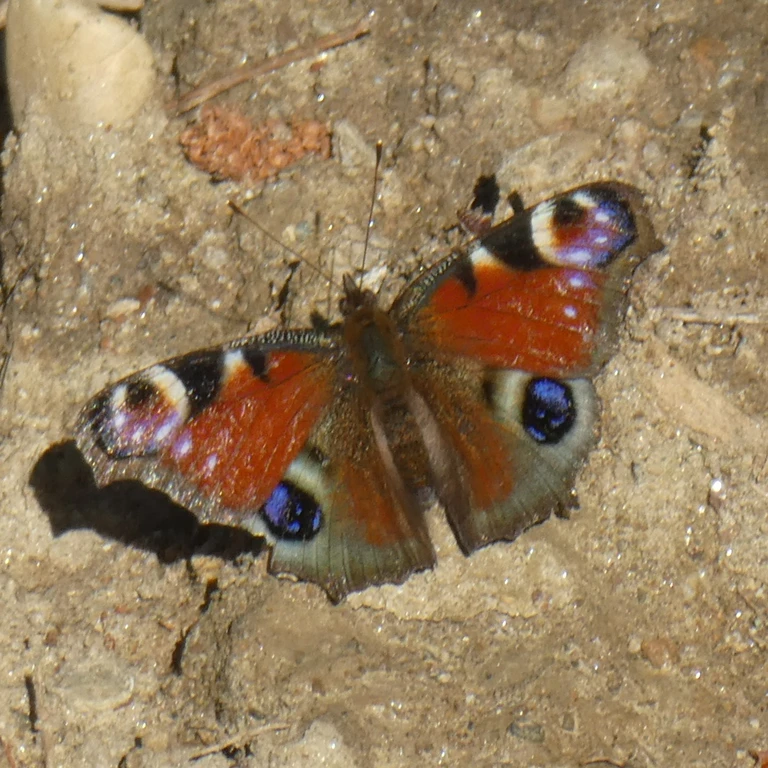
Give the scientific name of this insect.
Aglais io
